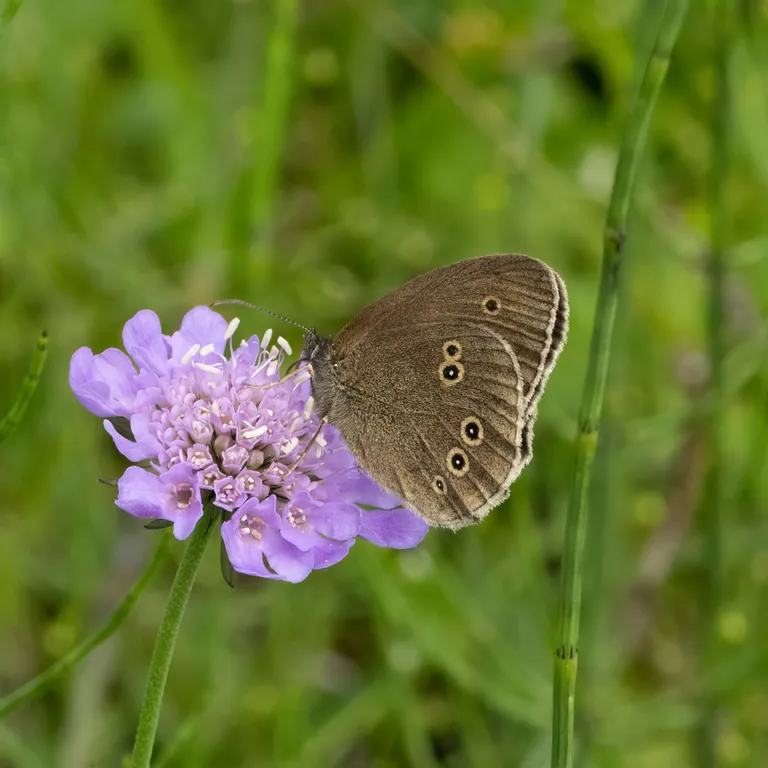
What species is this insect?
Aphantopus hyperantus
